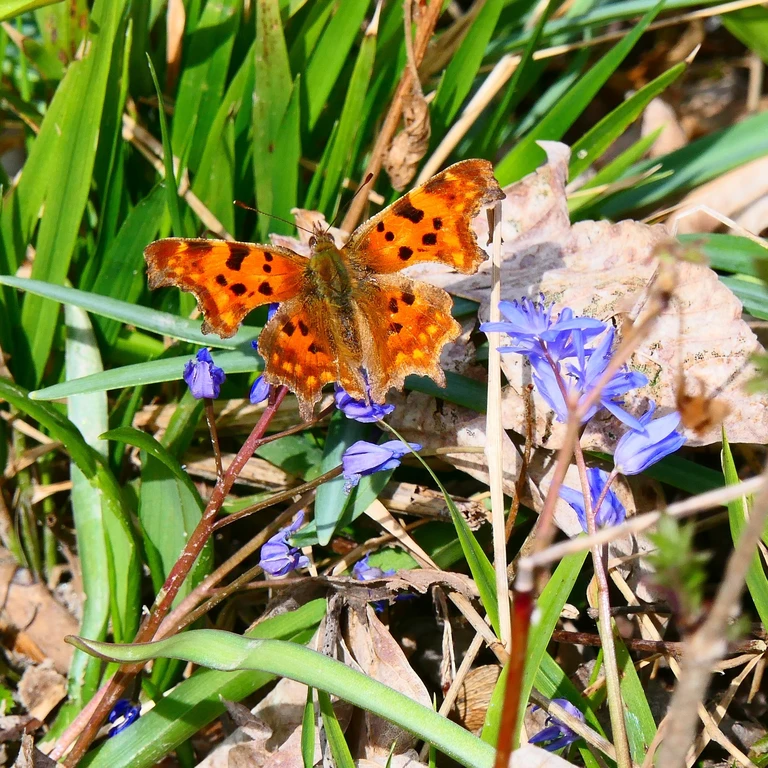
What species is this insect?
Polygonia c-album
